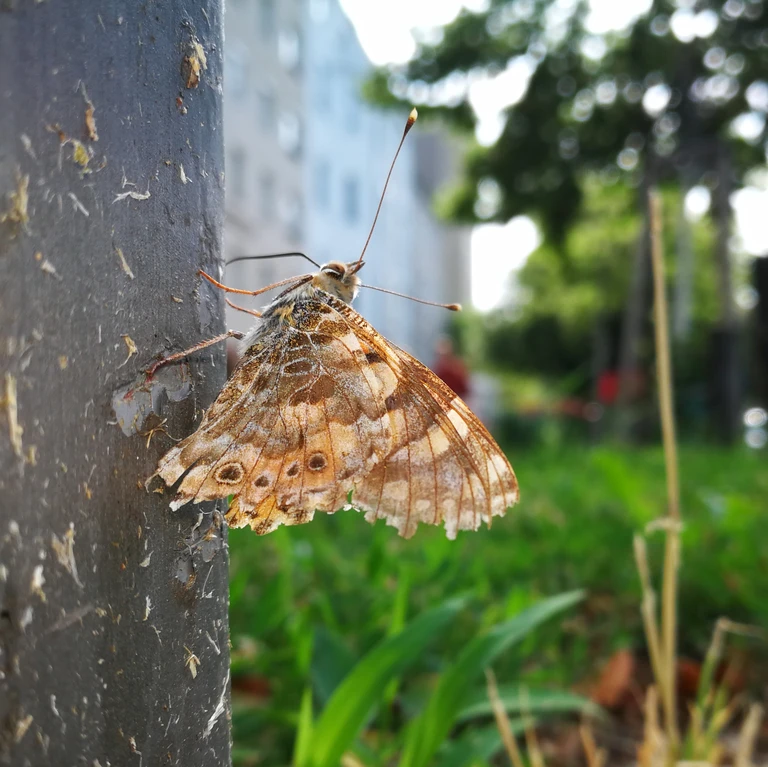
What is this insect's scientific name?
Vanessa cardui
